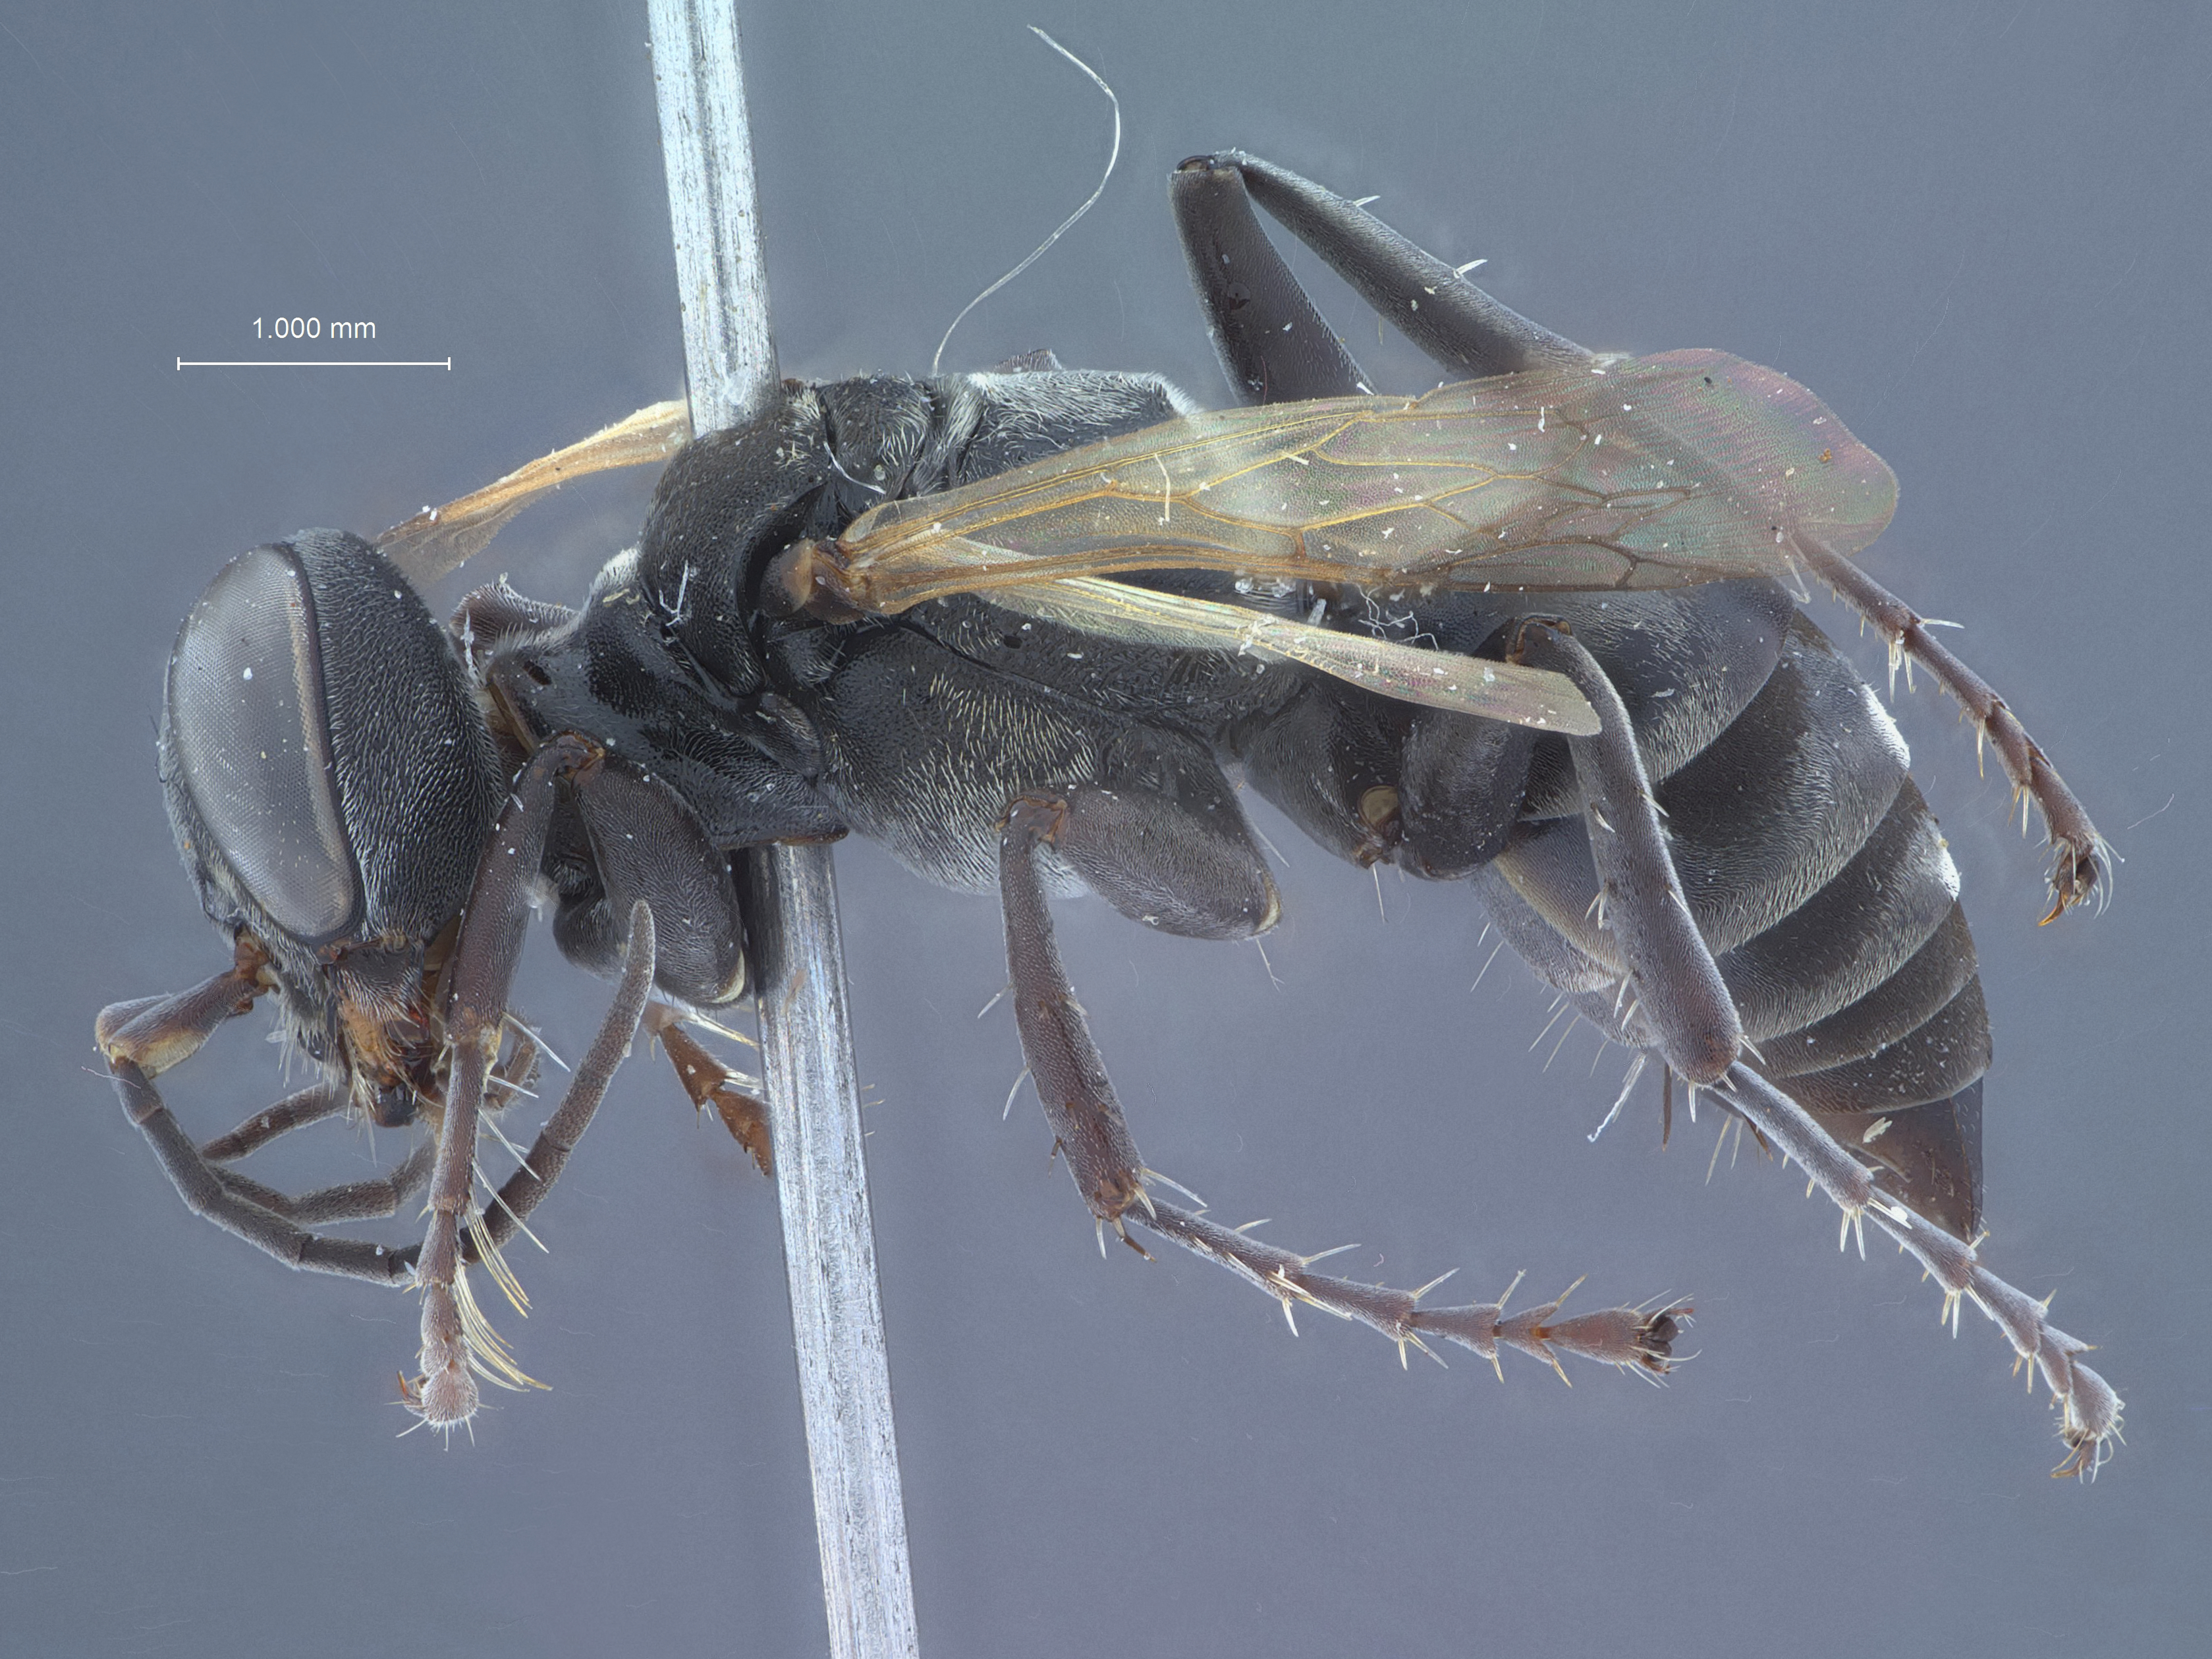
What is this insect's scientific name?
Tachysphex sympleuron
